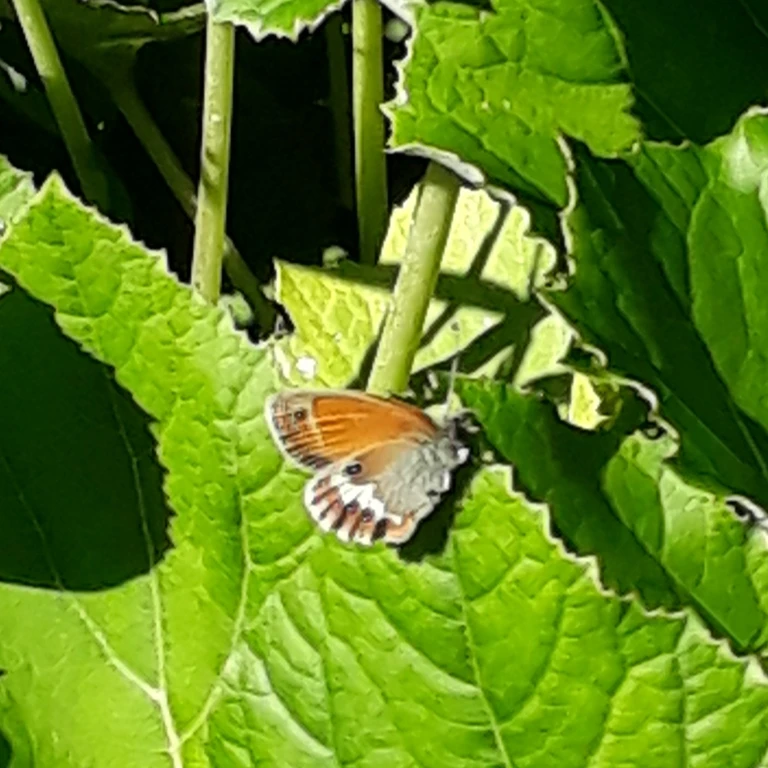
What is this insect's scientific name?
Coenonympha arcania
